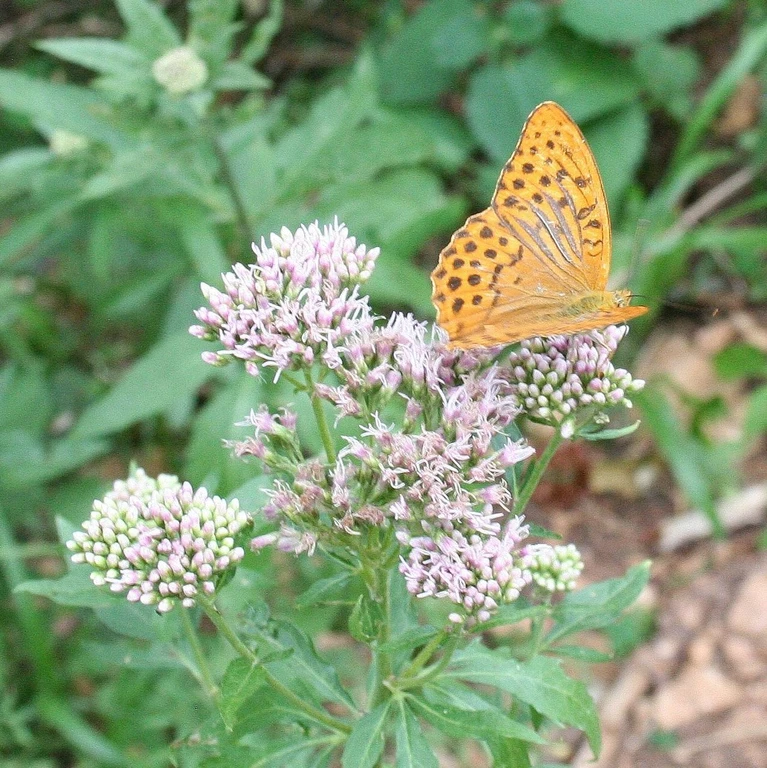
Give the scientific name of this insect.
Argynnis paphia
